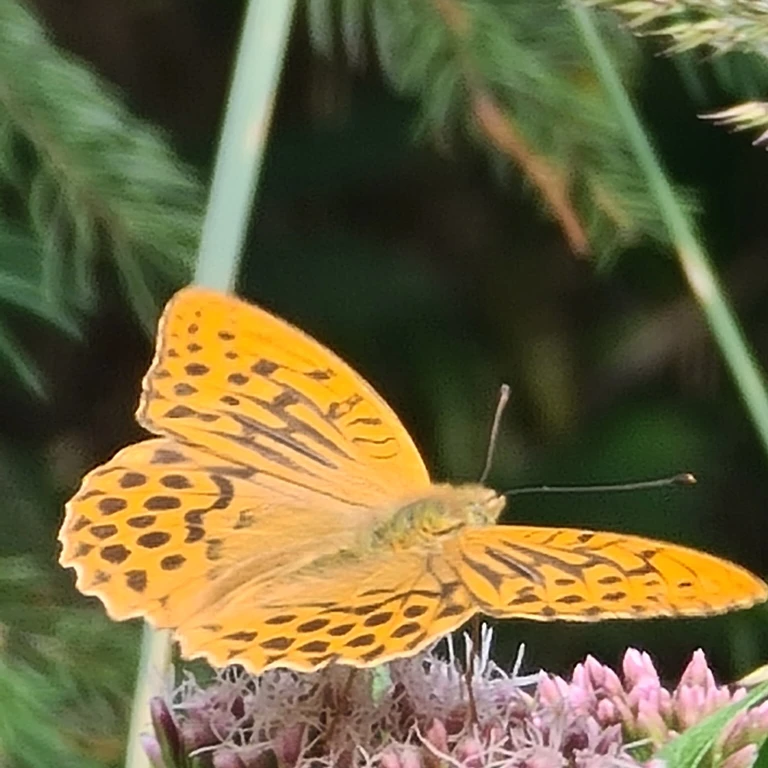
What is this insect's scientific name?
Argynnis paphia
